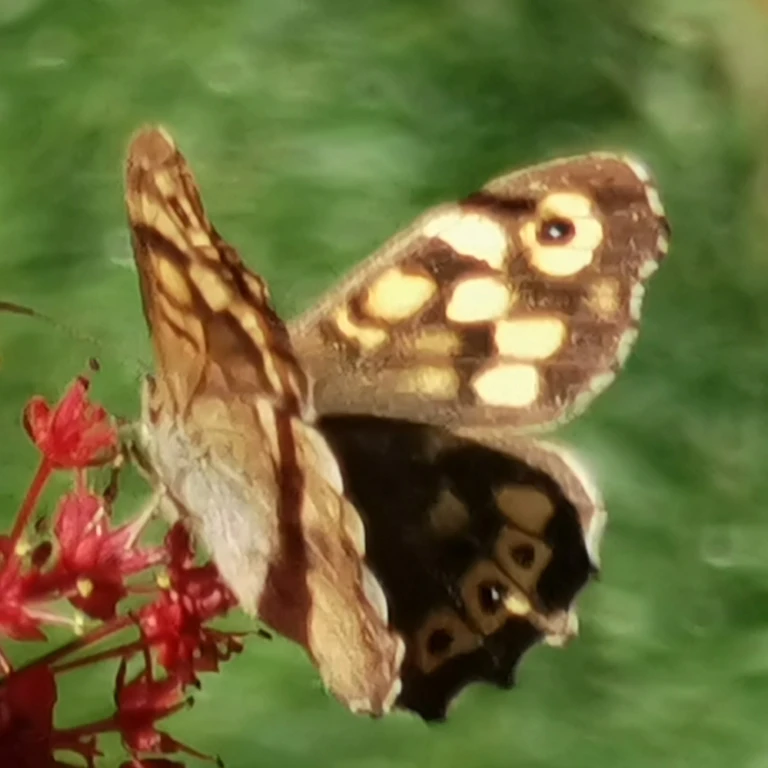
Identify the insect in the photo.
Pararge aegeria
